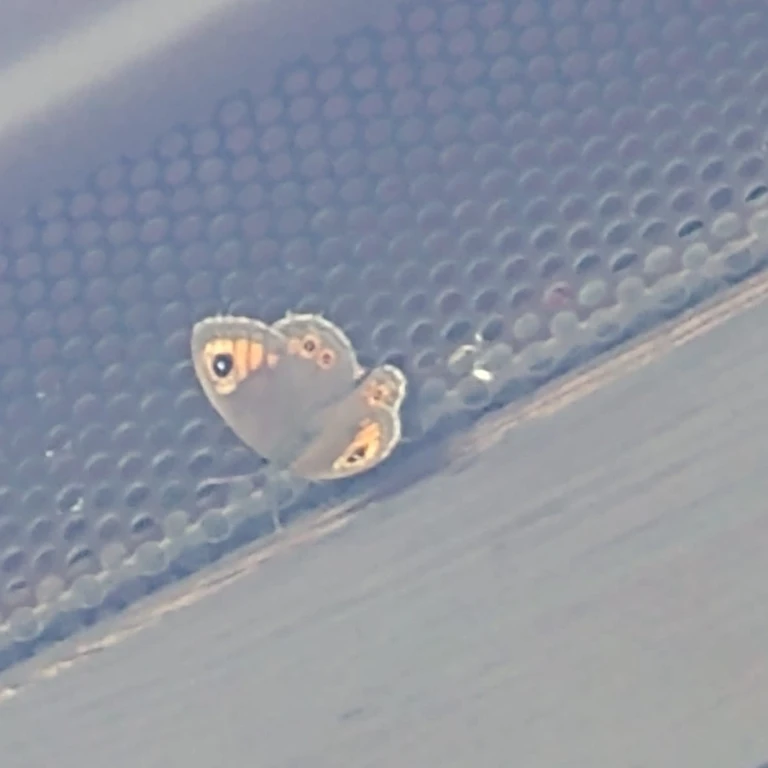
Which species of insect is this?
Lasiommata maera (also Pararge maera)
